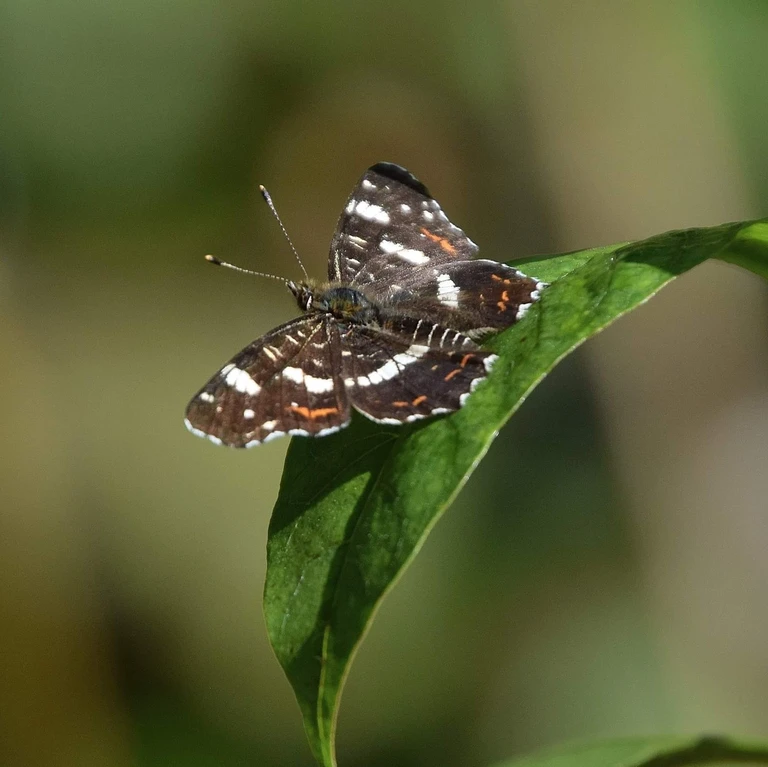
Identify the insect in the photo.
Araschnia levana
